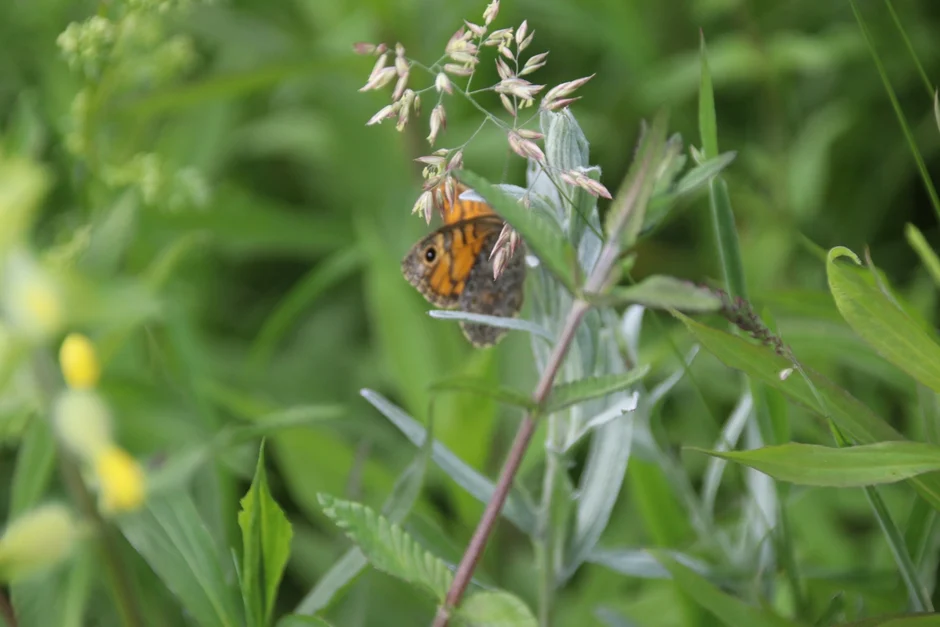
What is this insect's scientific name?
Lasiommata megera (also Pararge megera)
